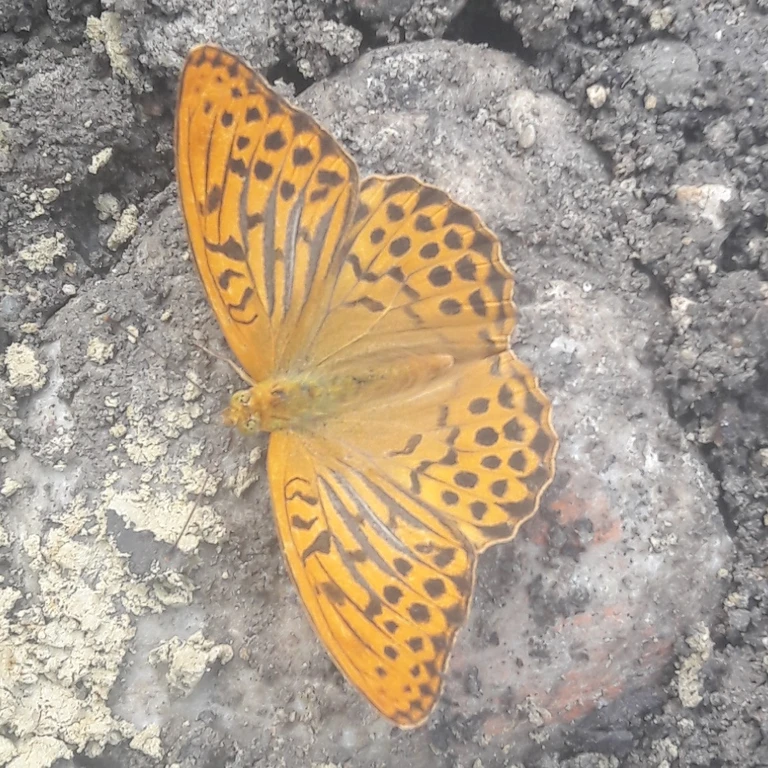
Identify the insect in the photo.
Argynnis paphia
